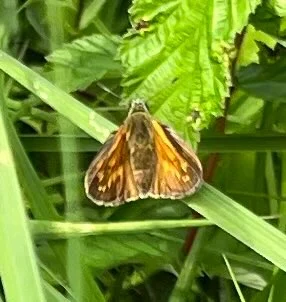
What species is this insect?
Ochlodes sylvanus (also Ochlodes venata)
